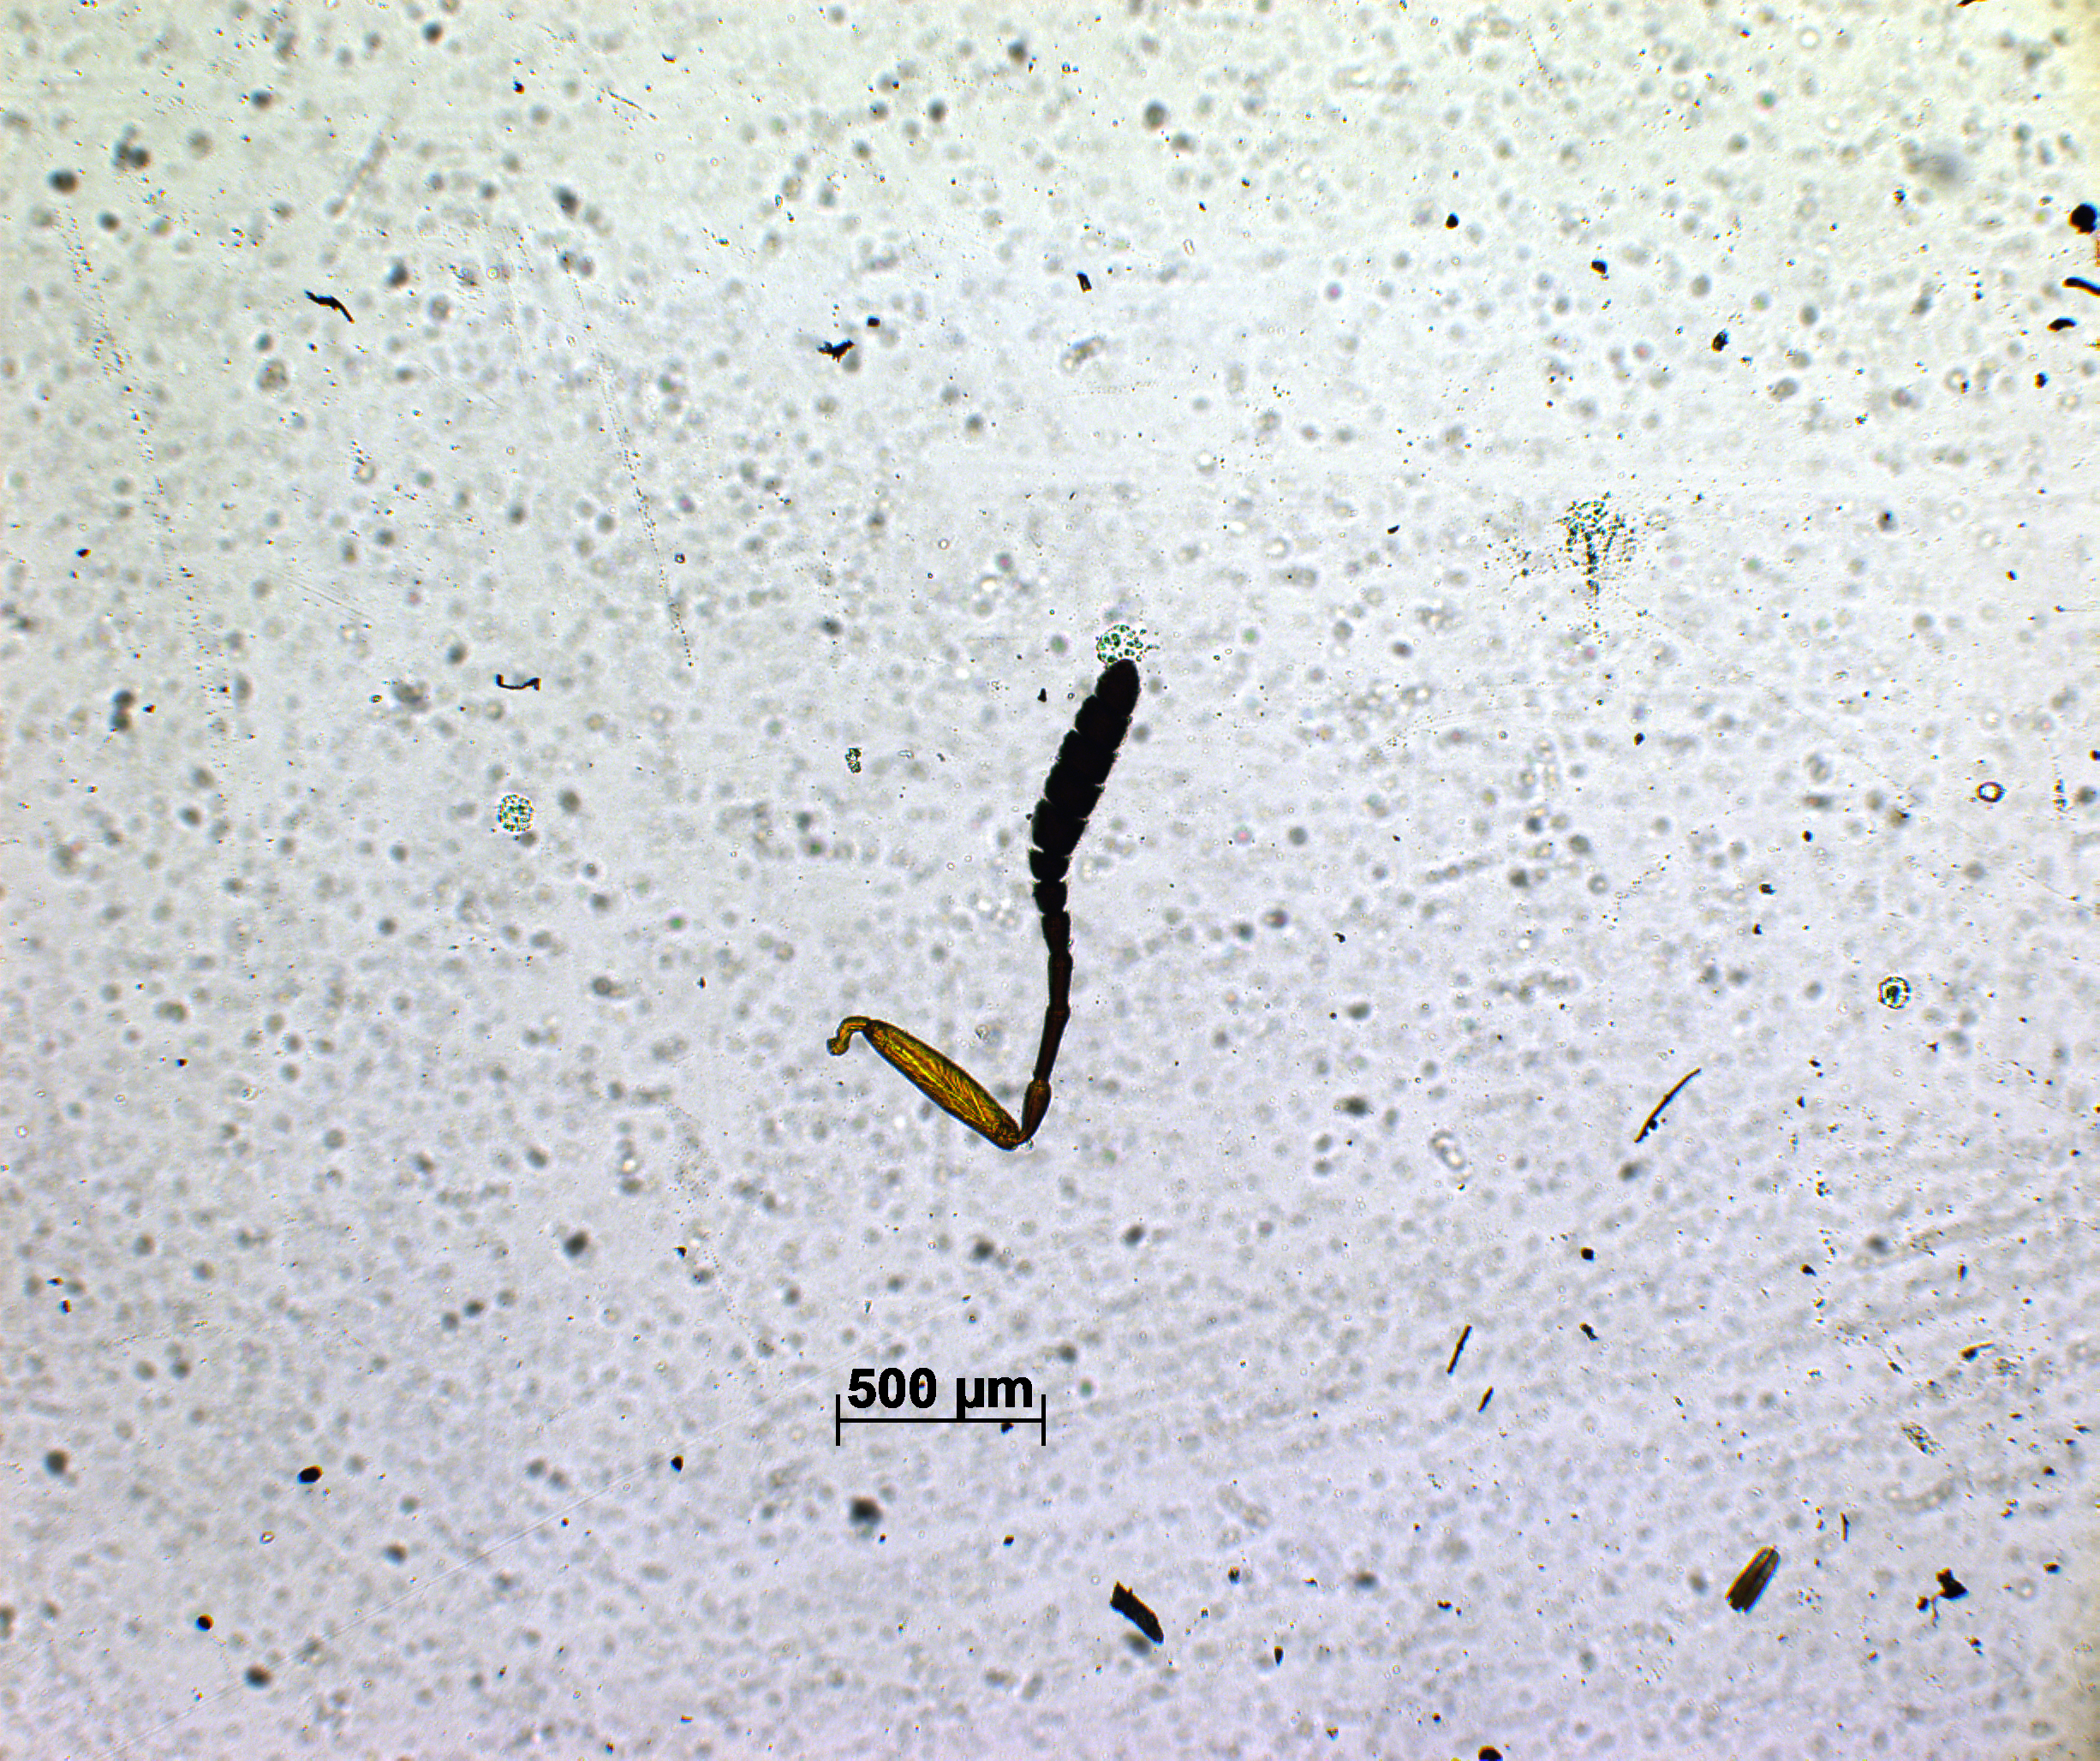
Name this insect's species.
Habroteleia bengalensis
